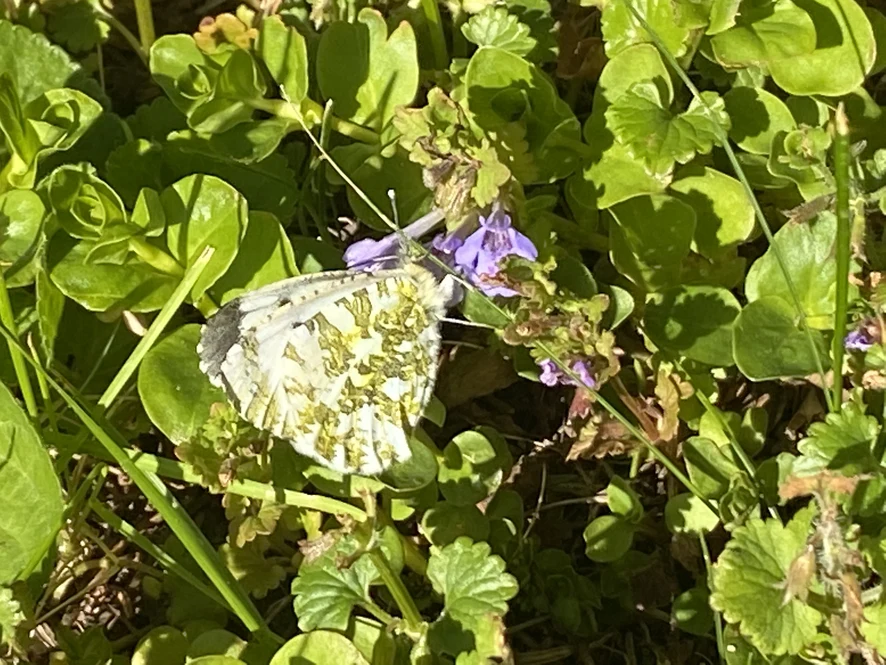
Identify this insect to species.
Anthocharis cardamines
